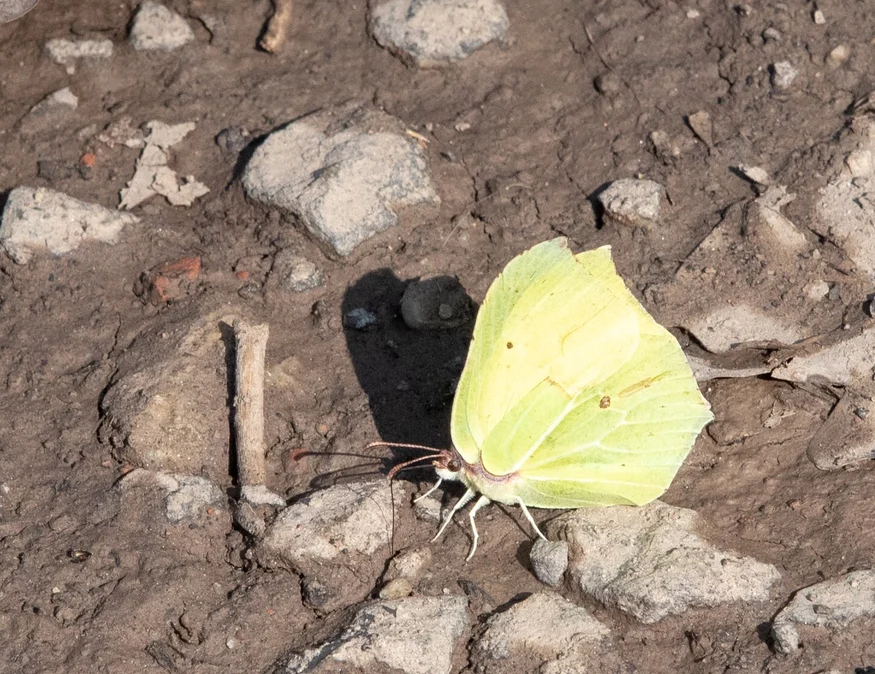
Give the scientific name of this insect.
Gonepteryx rhamni
